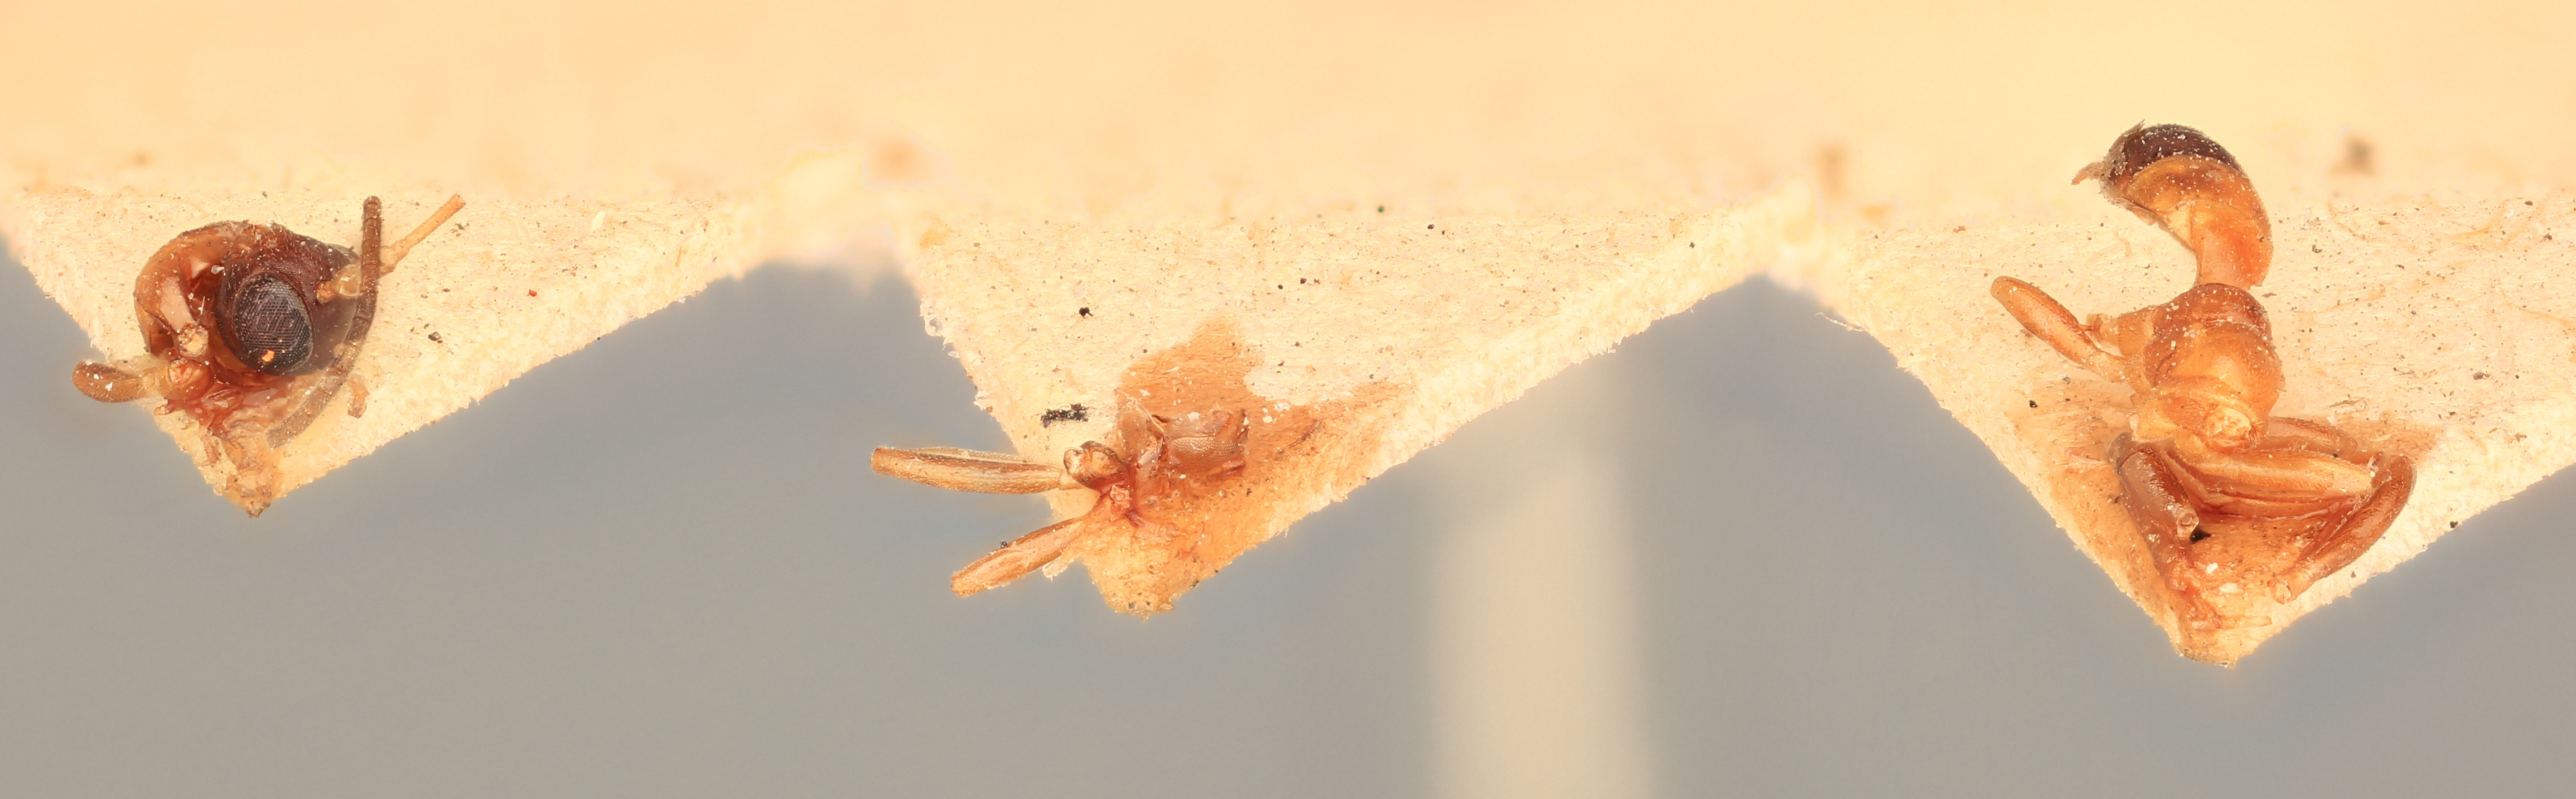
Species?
Pezomachus minimus
